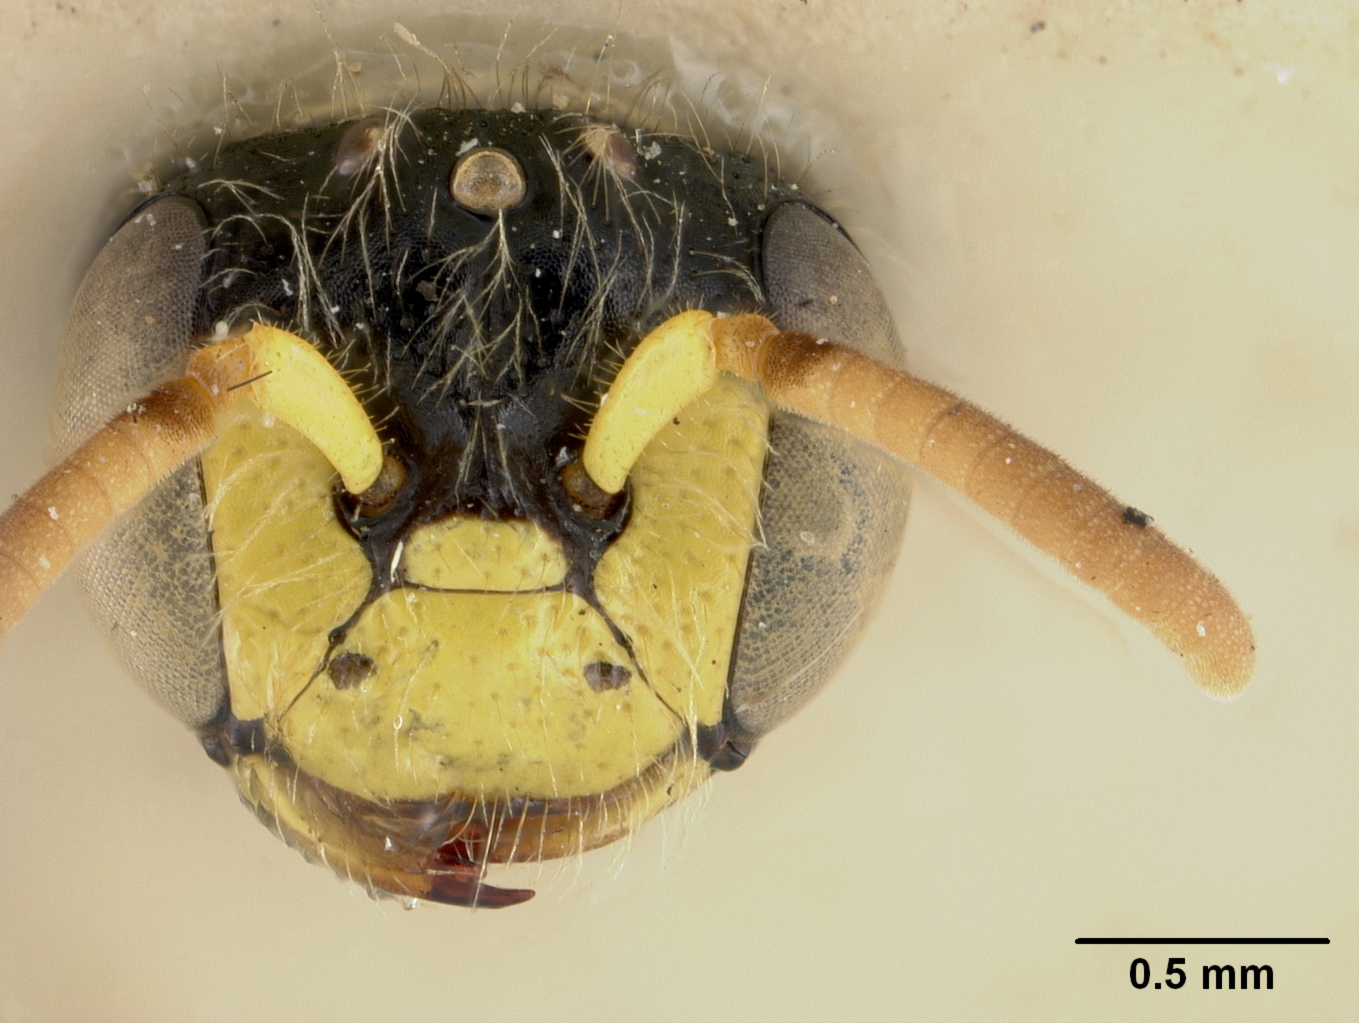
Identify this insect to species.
Euryglossa sinapina
